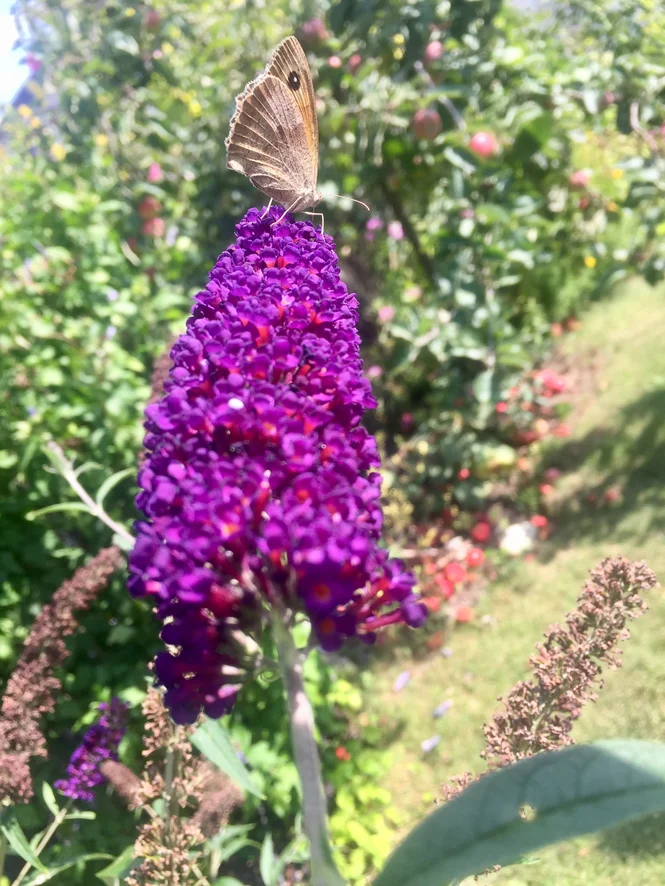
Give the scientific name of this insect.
Maniola jurtina
